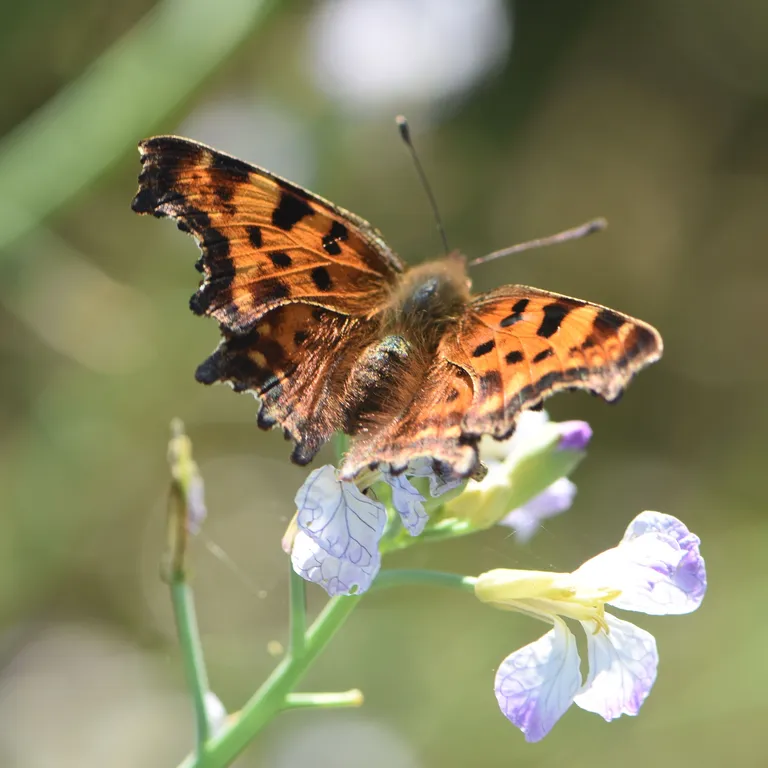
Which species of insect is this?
Polygonia c-album
